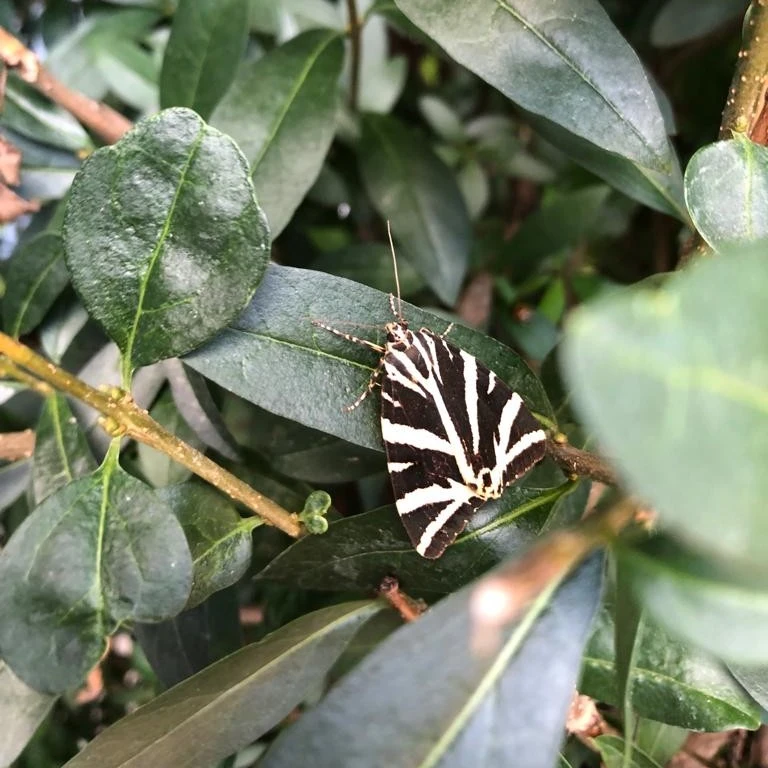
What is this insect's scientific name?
Euplagia quadripunctaria
